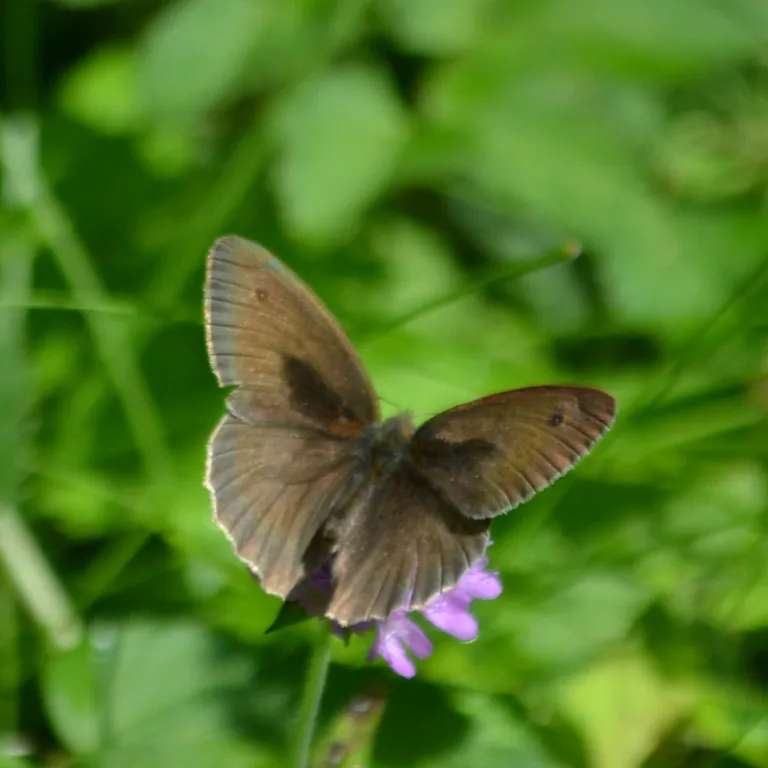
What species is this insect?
Maniola jurtina
